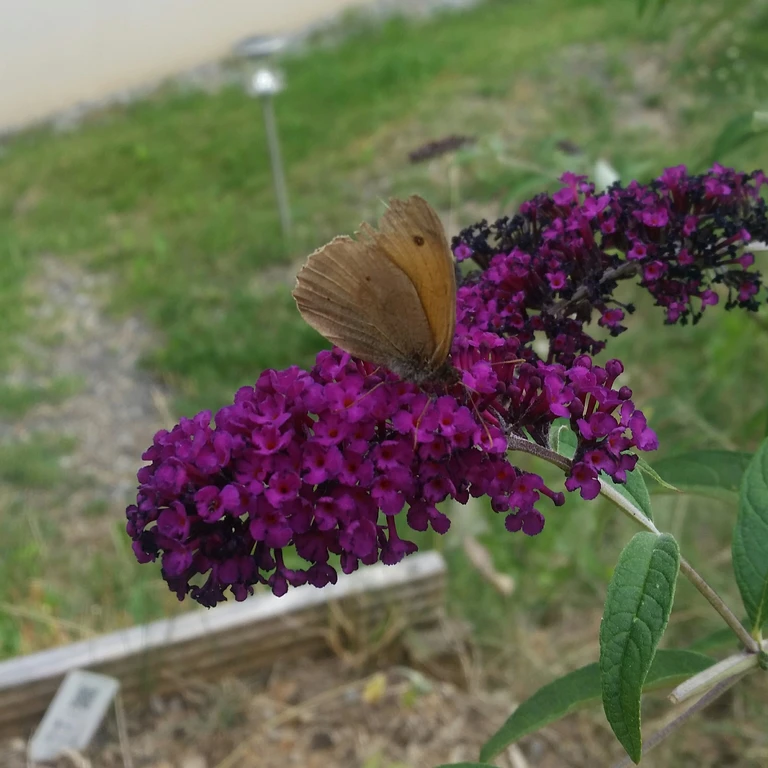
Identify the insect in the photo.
Maniola jurtina
